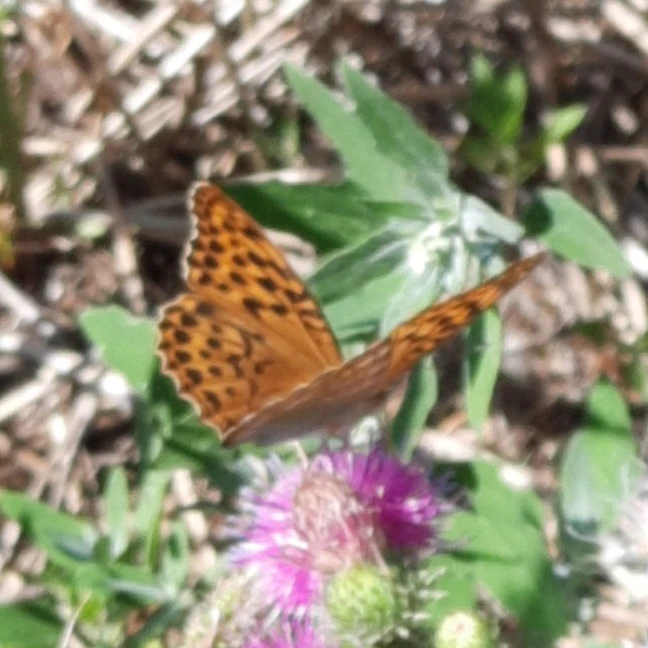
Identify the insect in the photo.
Argynnis paphia
